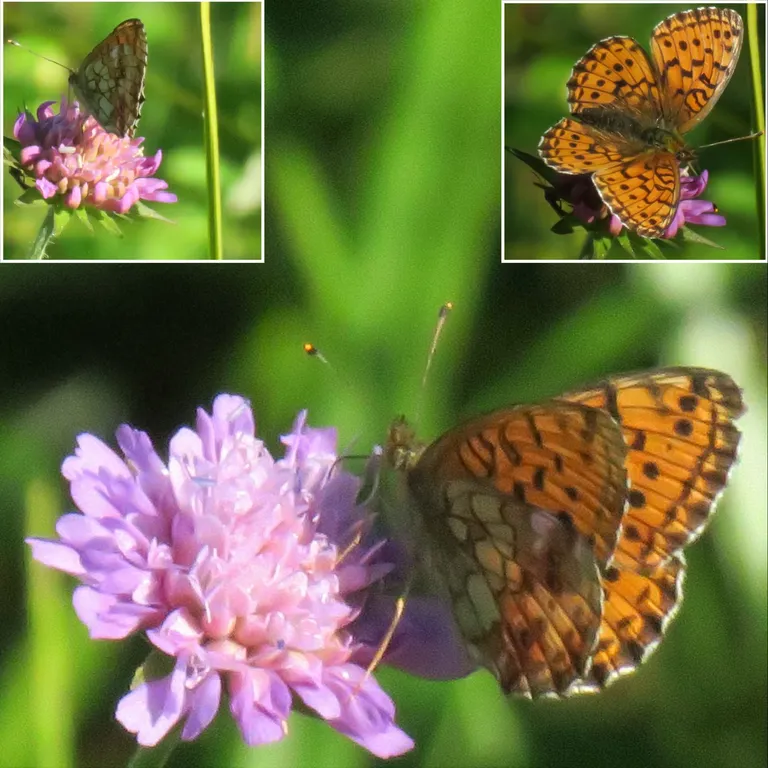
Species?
Brenthis ino
